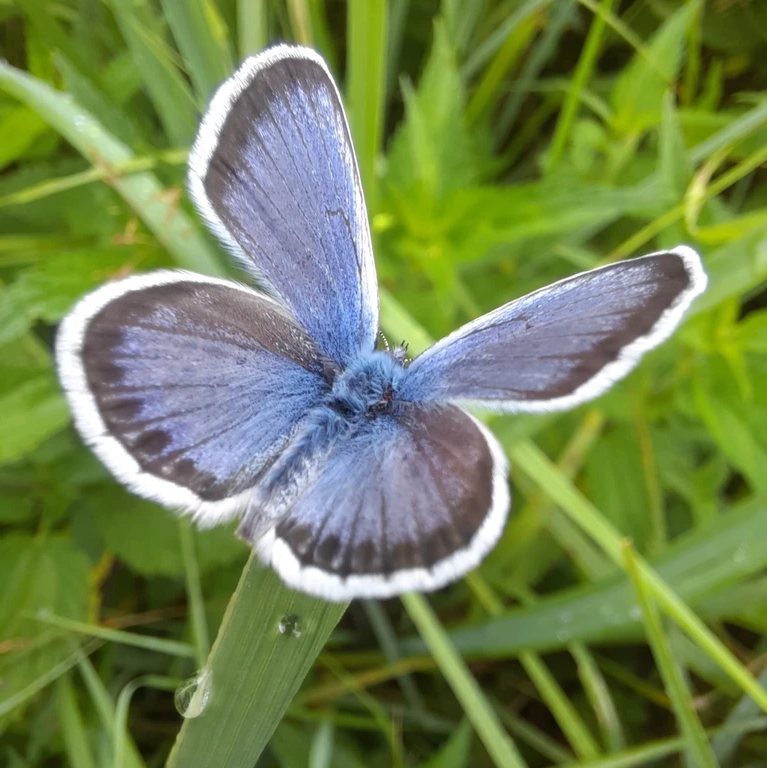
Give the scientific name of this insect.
Plebejus argus
